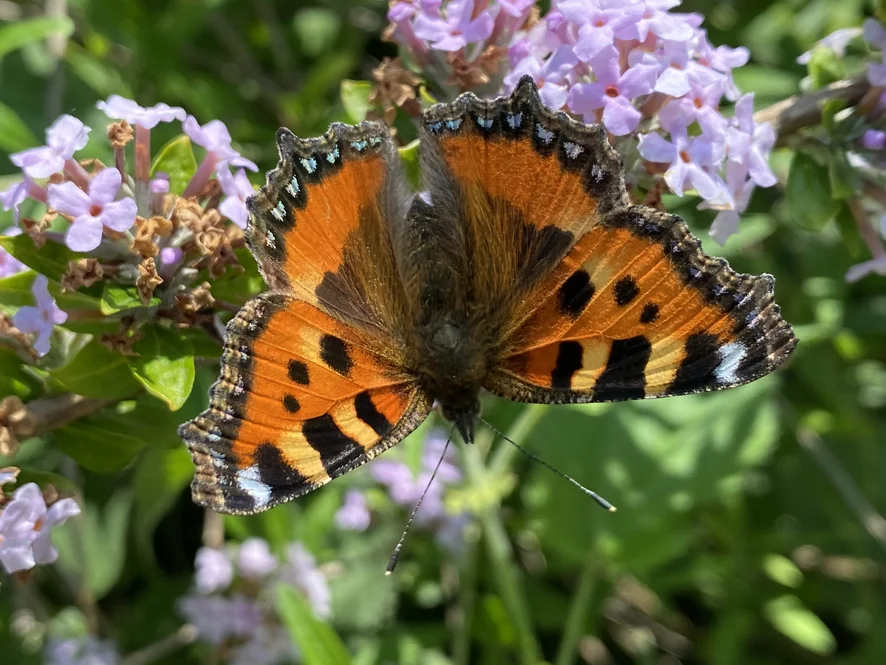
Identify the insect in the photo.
Aglais urticae
